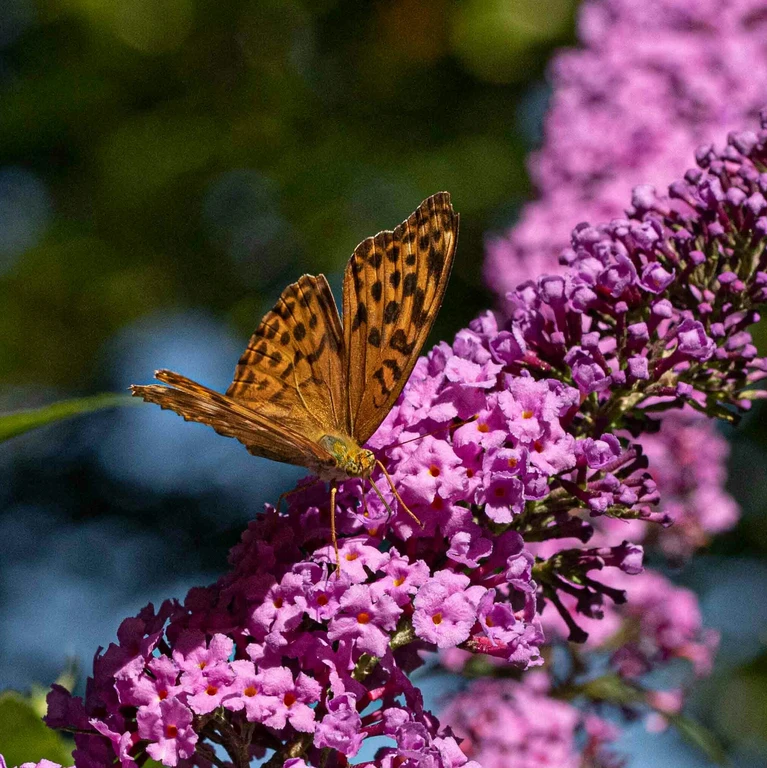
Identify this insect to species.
Argynnis paphia
